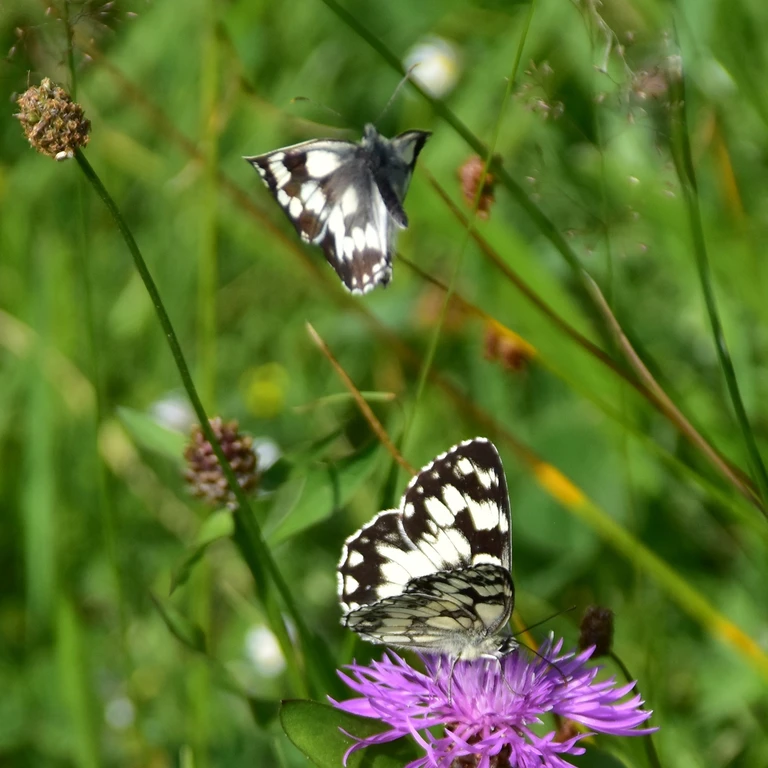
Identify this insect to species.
Melanargia galathea
